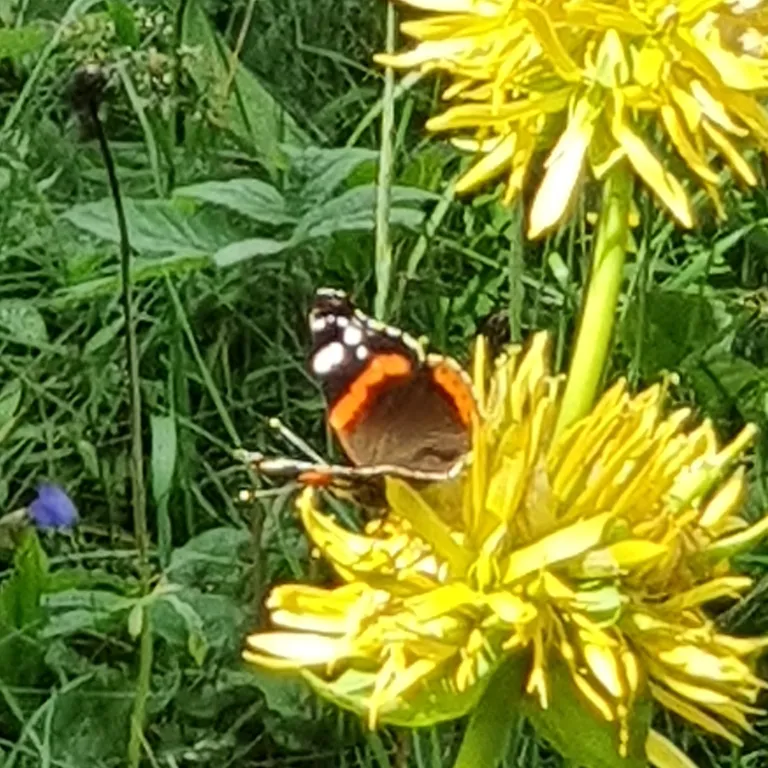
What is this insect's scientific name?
Vanessa atalanta
